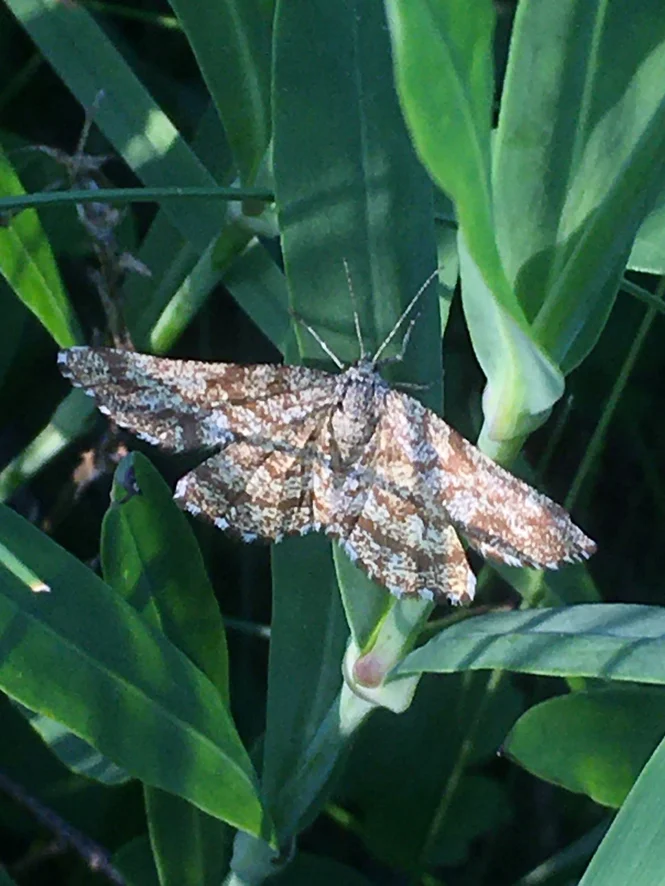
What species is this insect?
Ematurga atomaria
